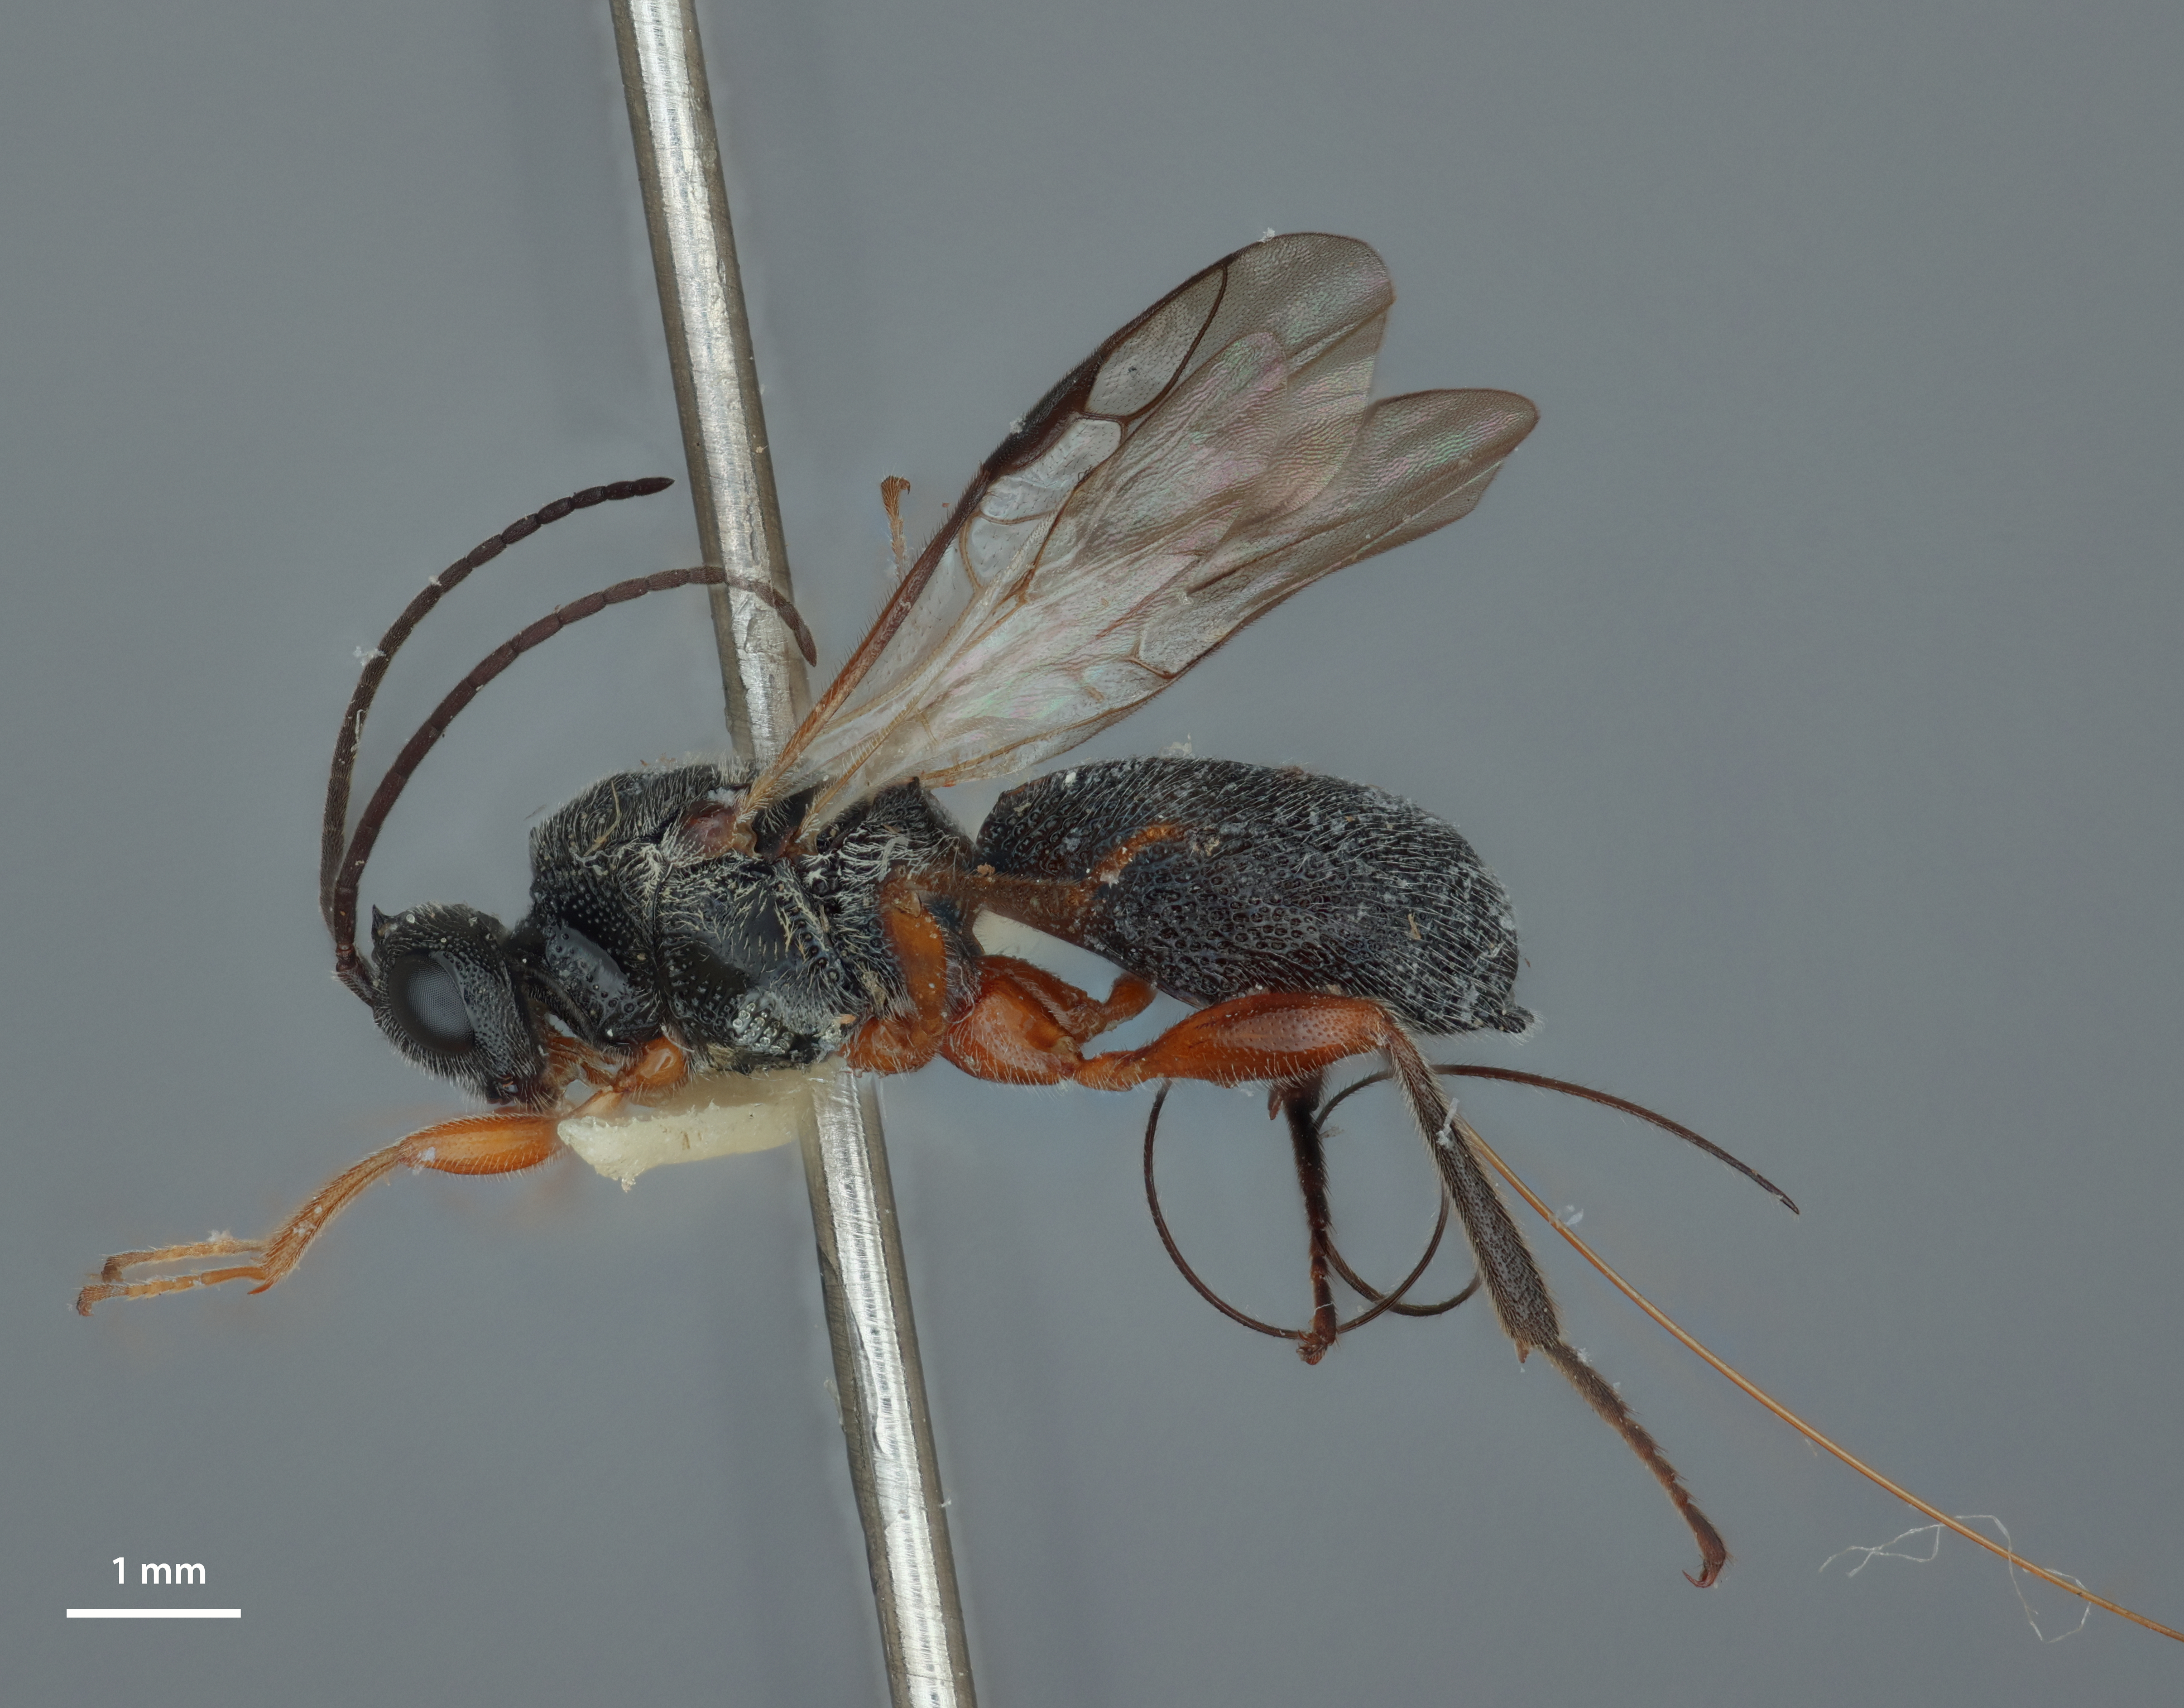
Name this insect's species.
Urosigalphus curculionis
